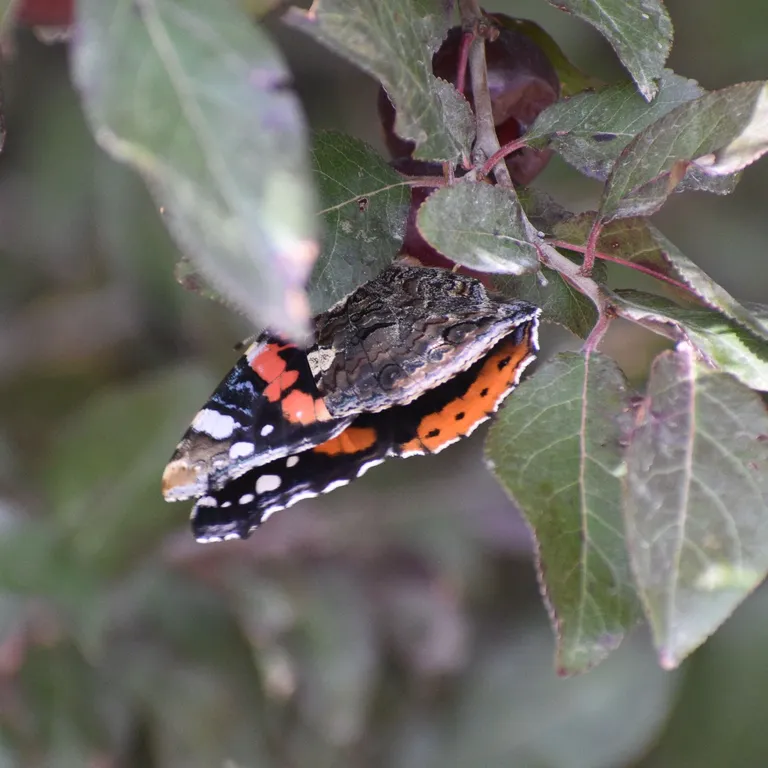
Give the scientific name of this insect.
Vanessa atalanta
